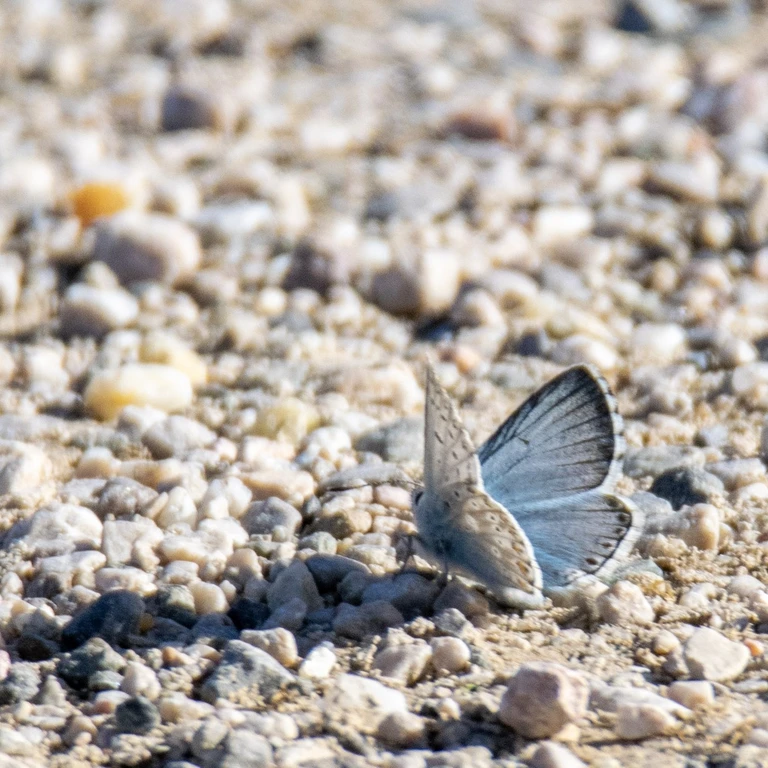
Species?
Lysandra coridon
